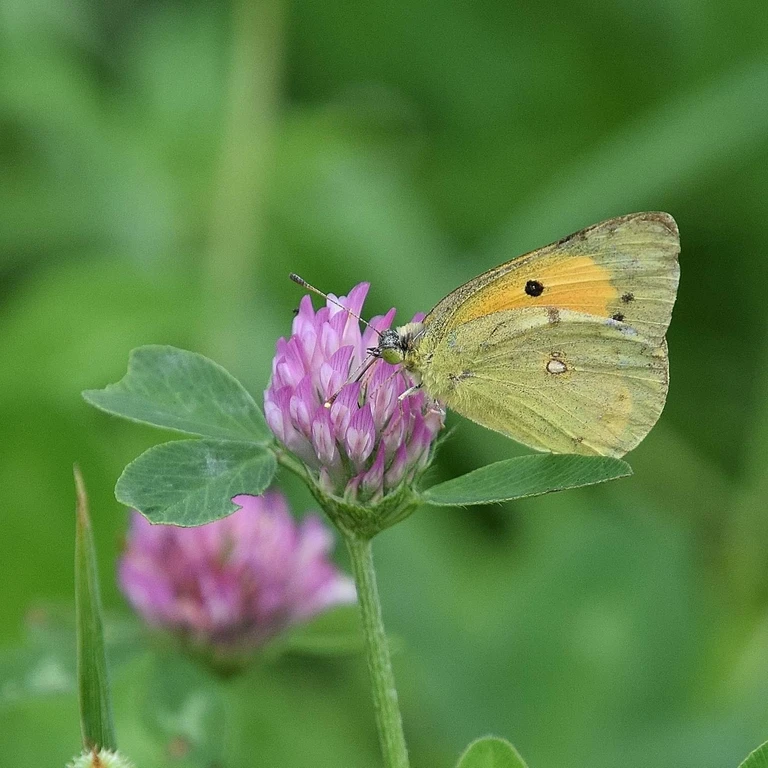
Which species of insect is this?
Colias croceus
